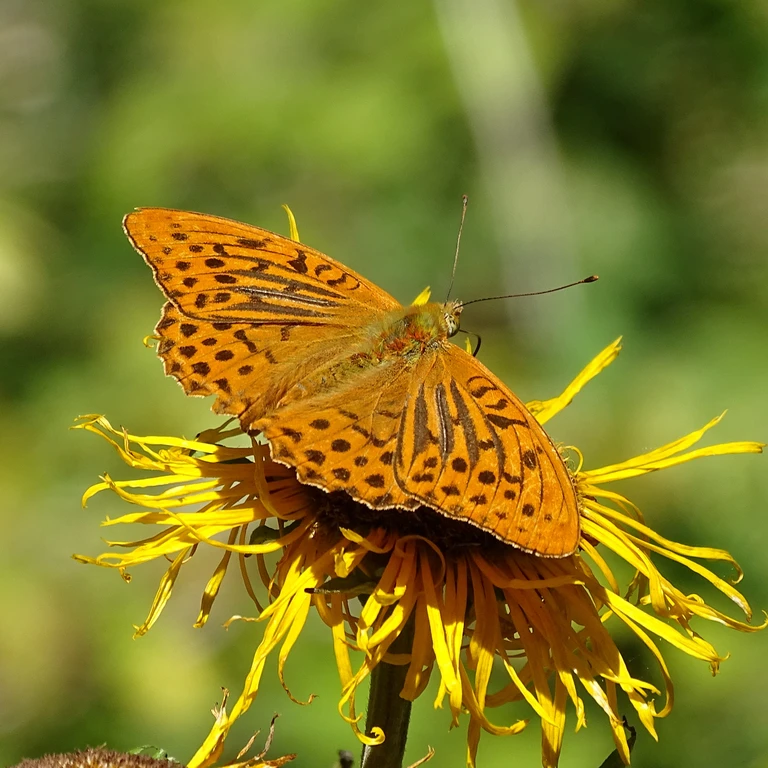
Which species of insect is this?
Argynnis paphia
